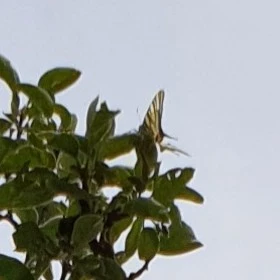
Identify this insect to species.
Iphiclides podalirius
